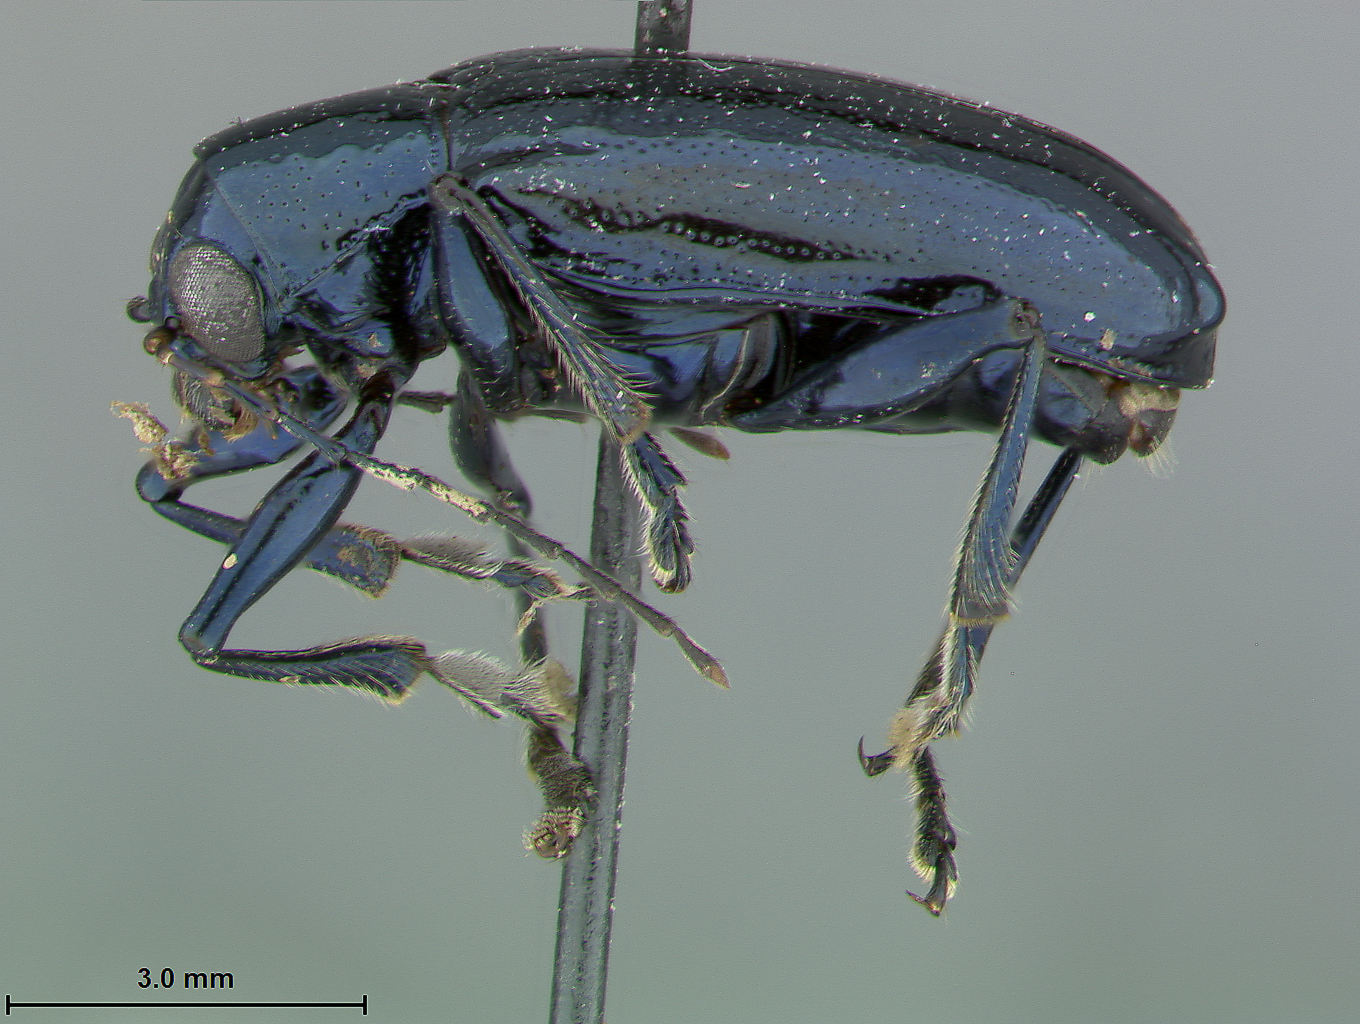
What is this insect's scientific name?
Prionodera nila
